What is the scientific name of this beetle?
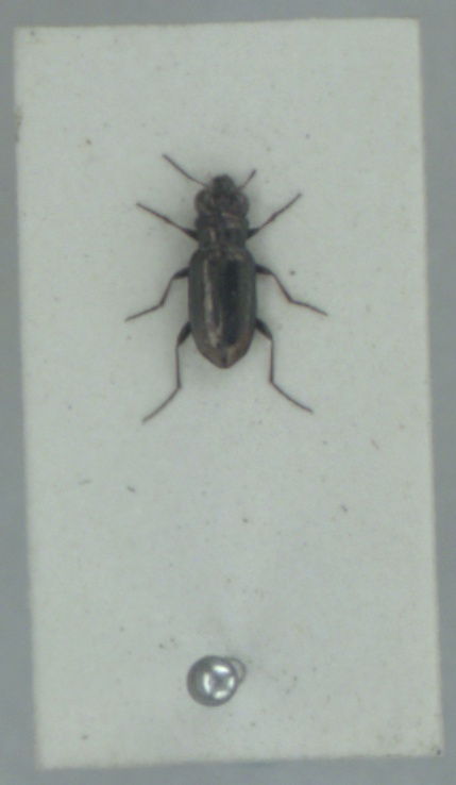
Notiophilus substriatus
